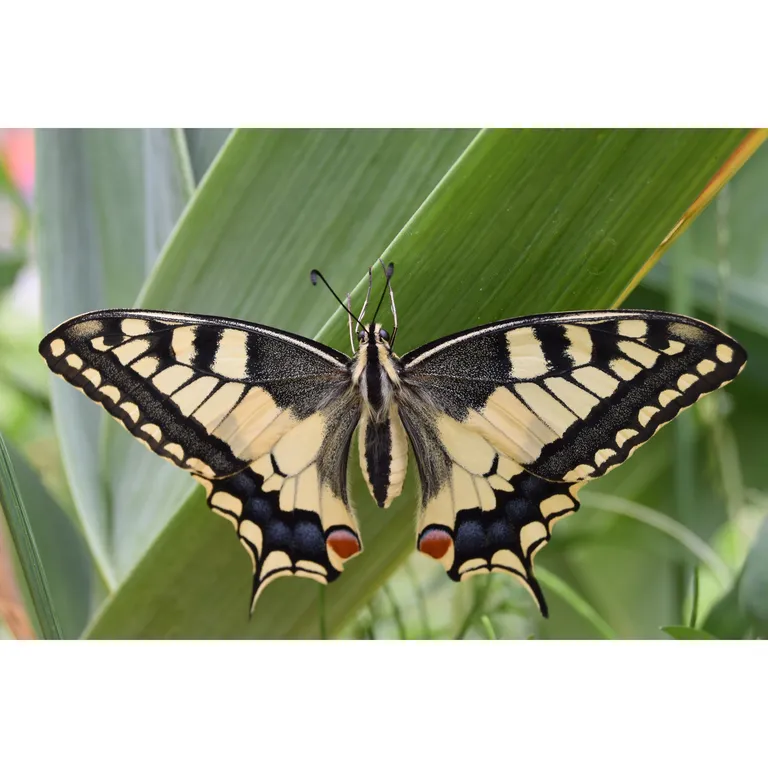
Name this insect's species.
Papilio machaon
